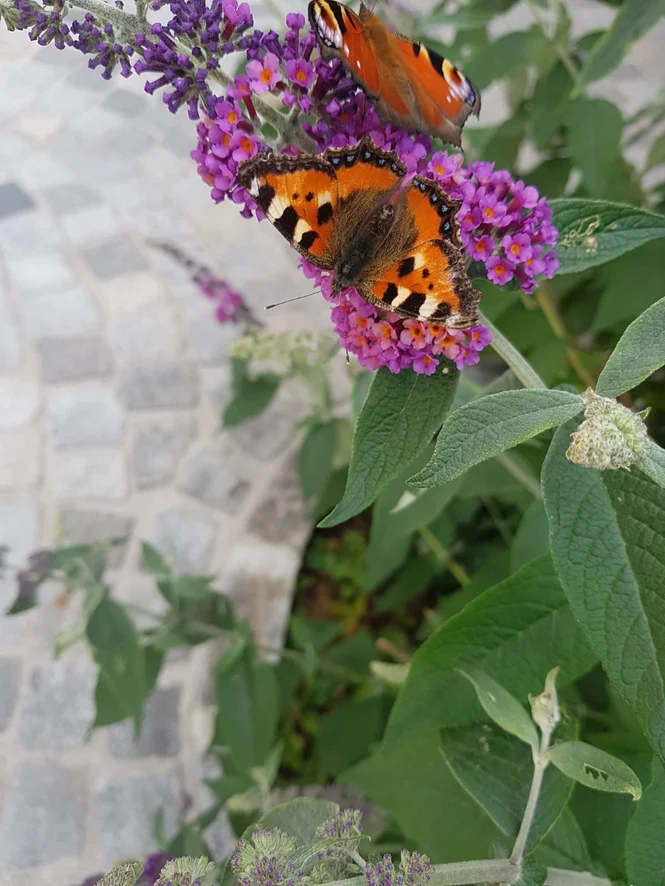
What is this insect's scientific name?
Aglais urticae
